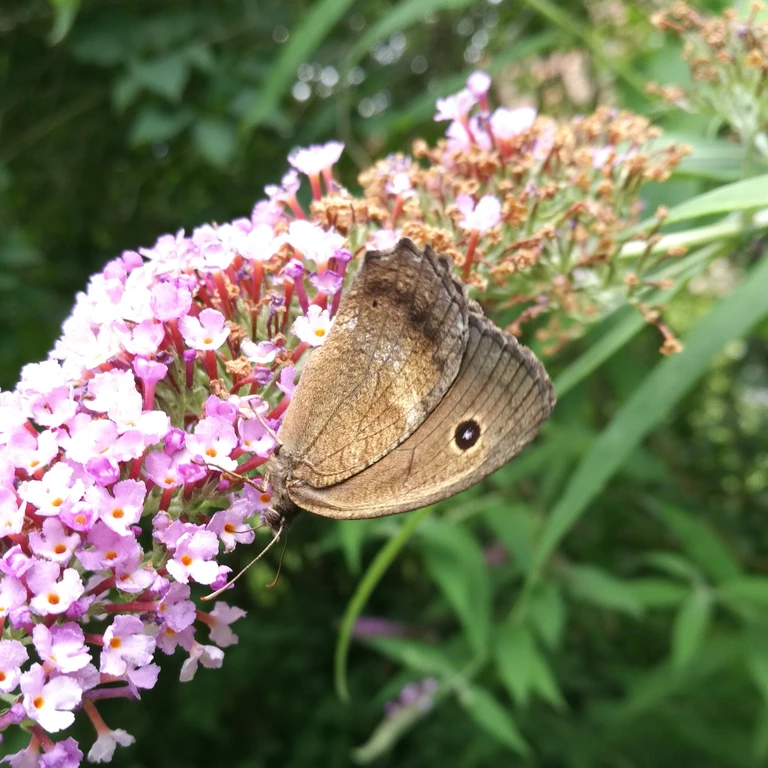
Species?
Minois dryas
